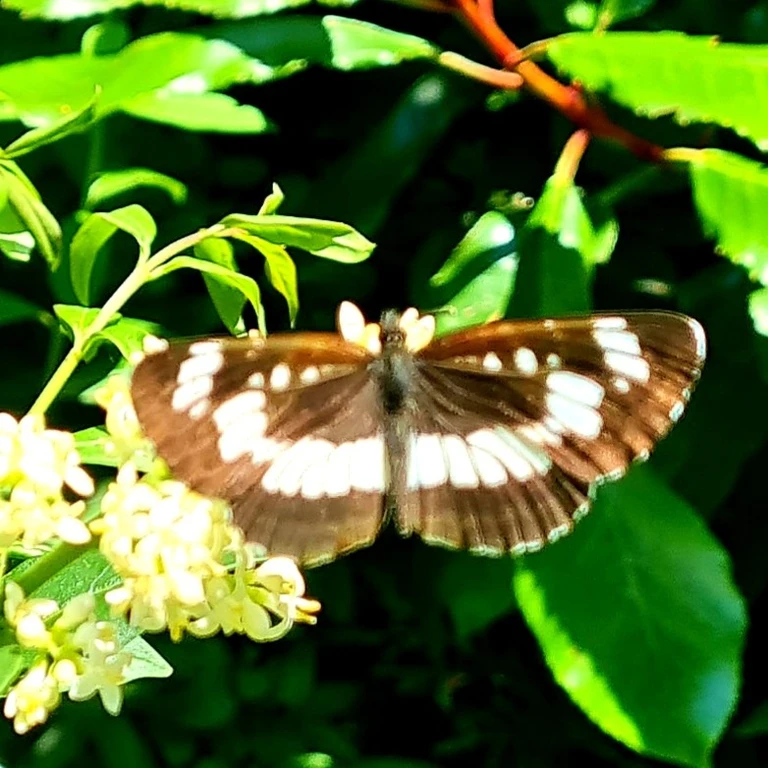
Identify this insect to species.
Neptis rivularis
